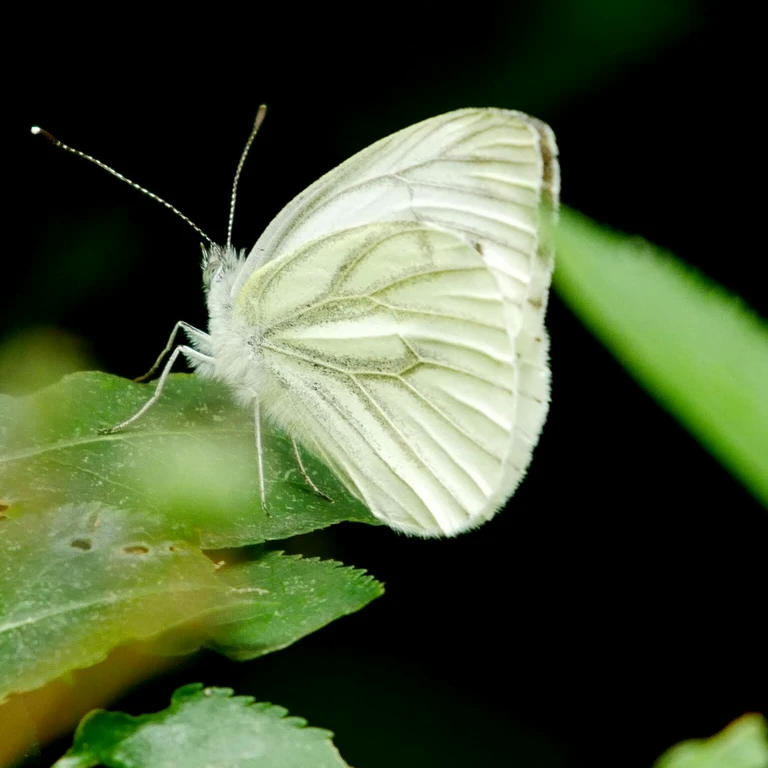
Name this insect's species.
Pieris napi
